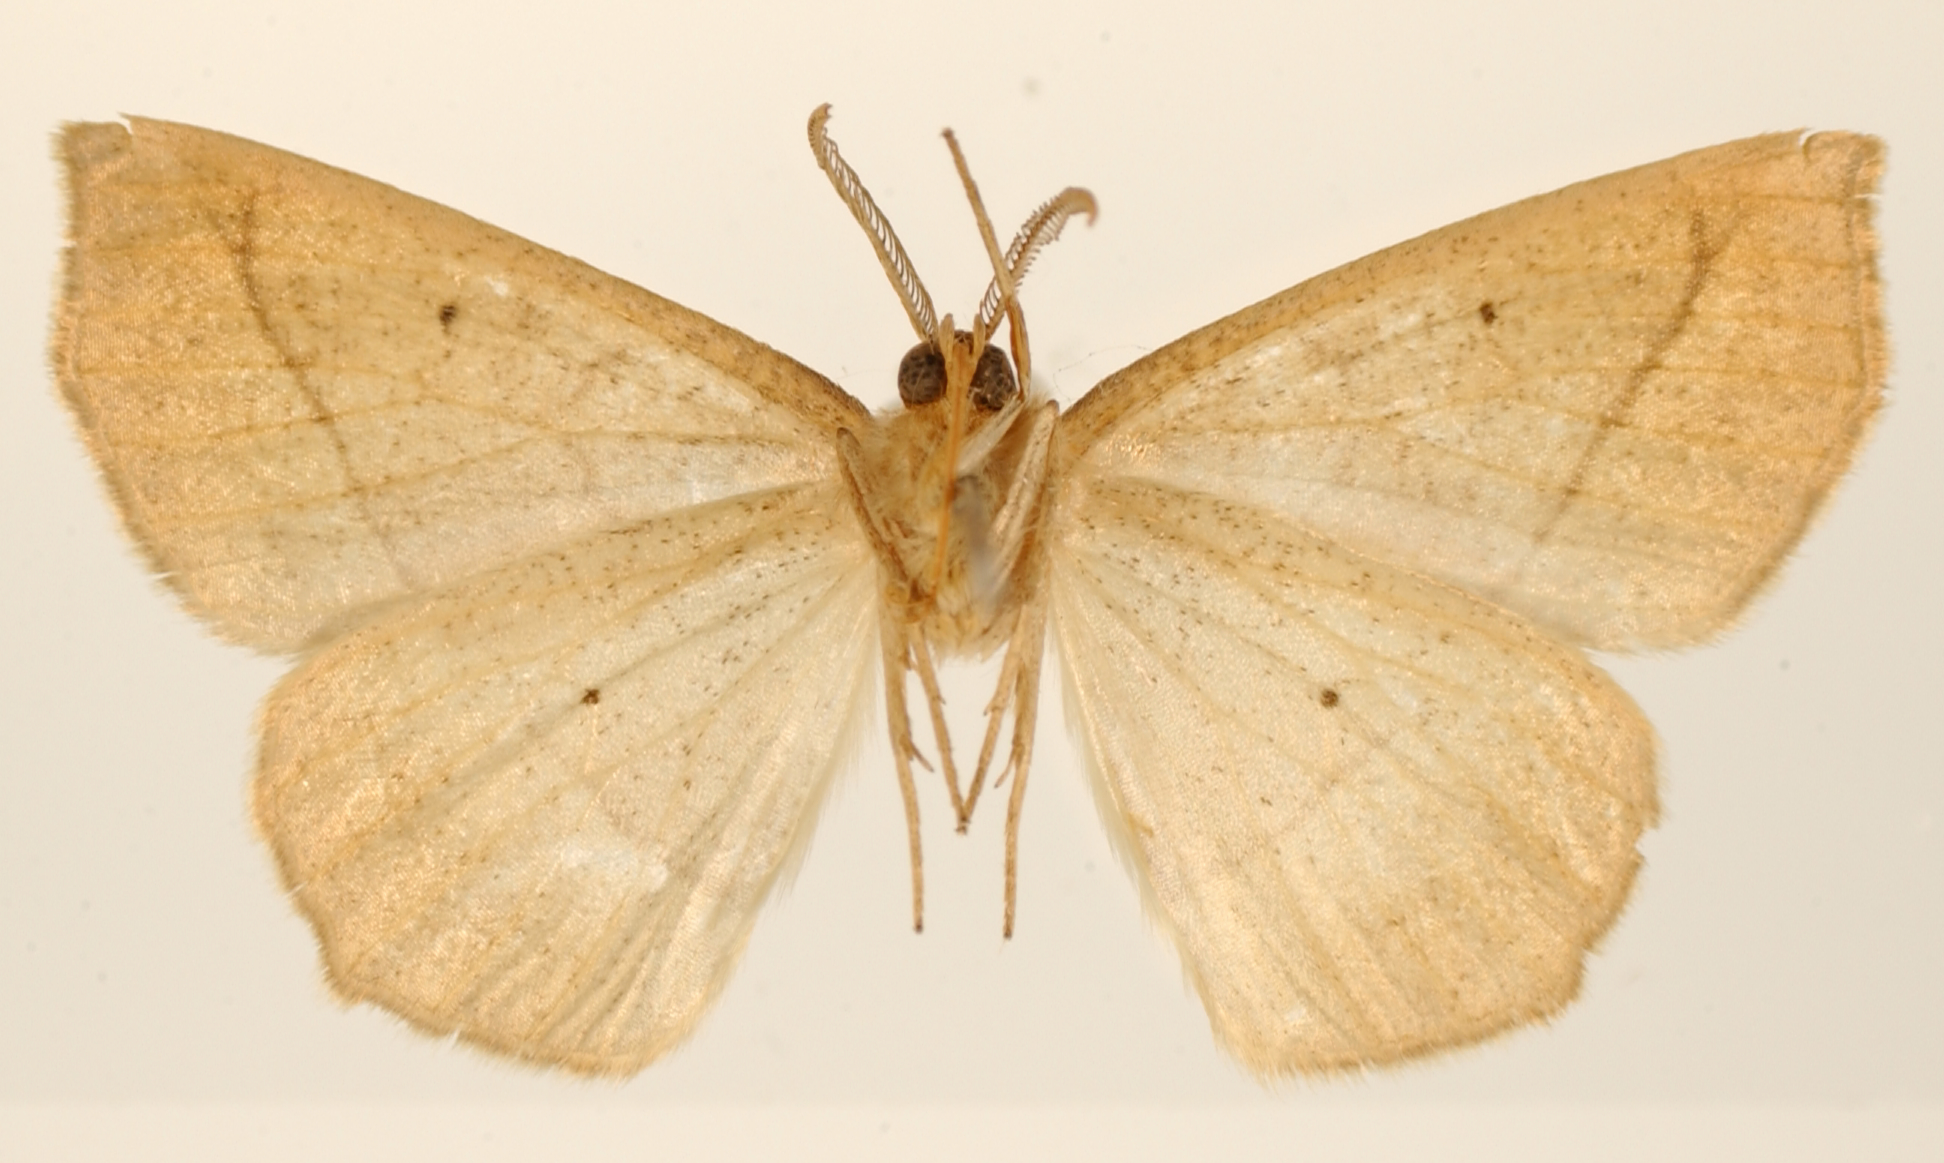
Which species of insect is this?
Apicia remorta
